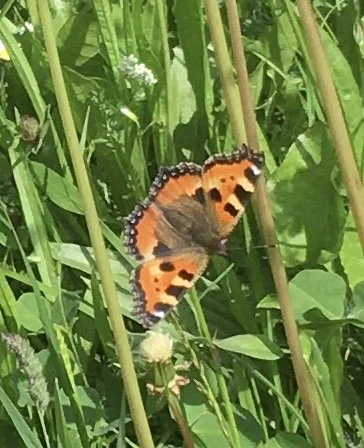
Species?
Aglais urticae
